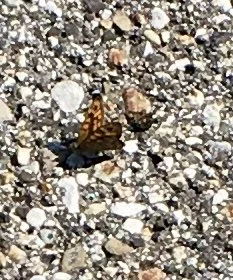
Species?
Lasiommata megera (also Pararge megera)
